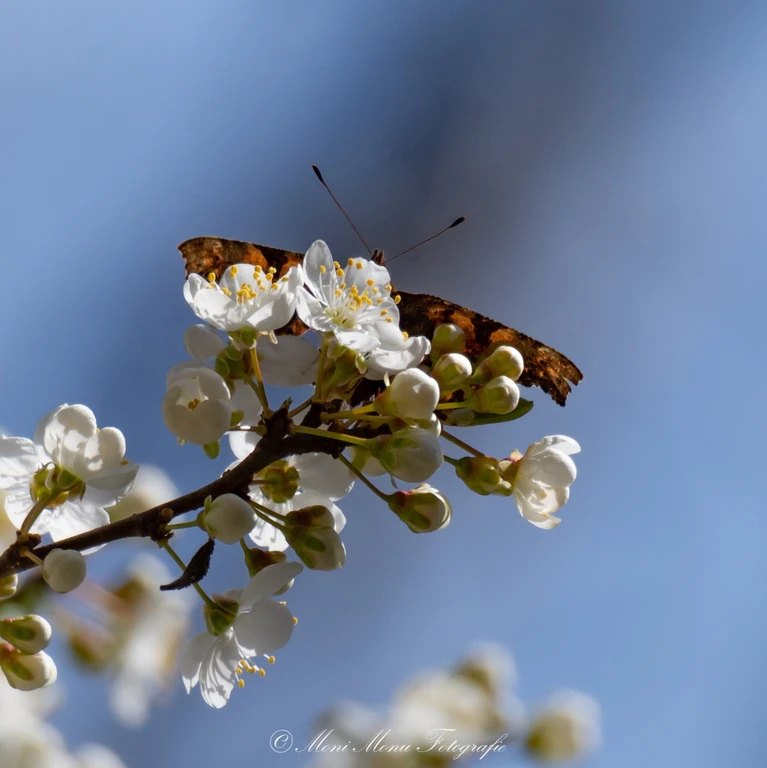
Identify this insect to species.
Polygonia c-album
